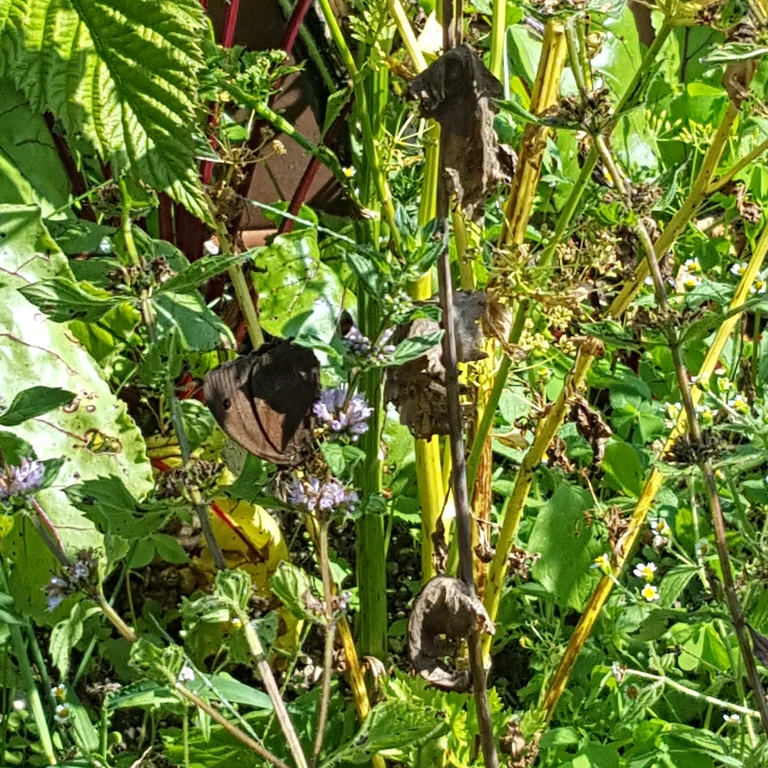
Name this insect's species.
Minois dryas
